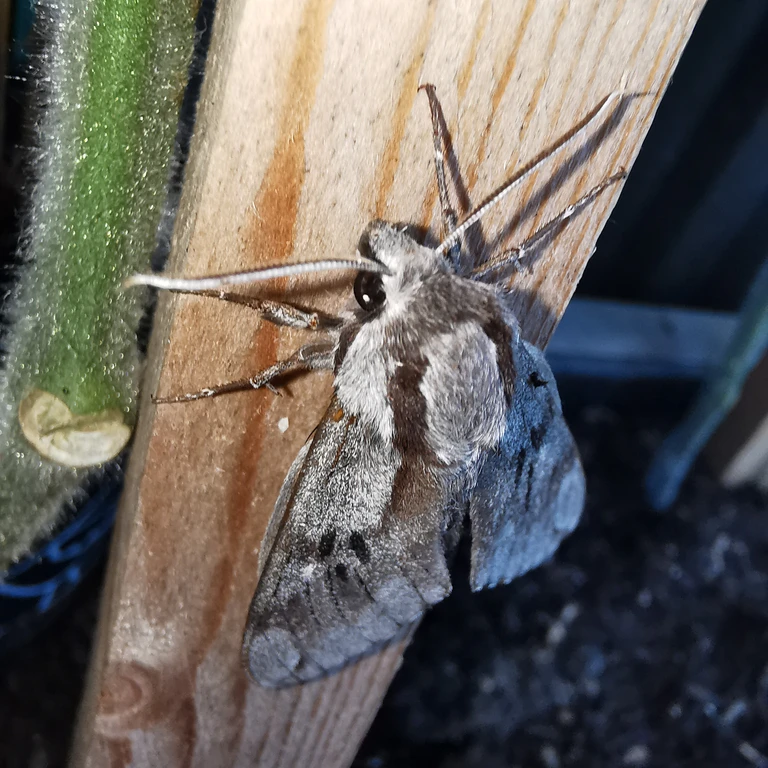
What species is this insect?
Sphinx pinastri
